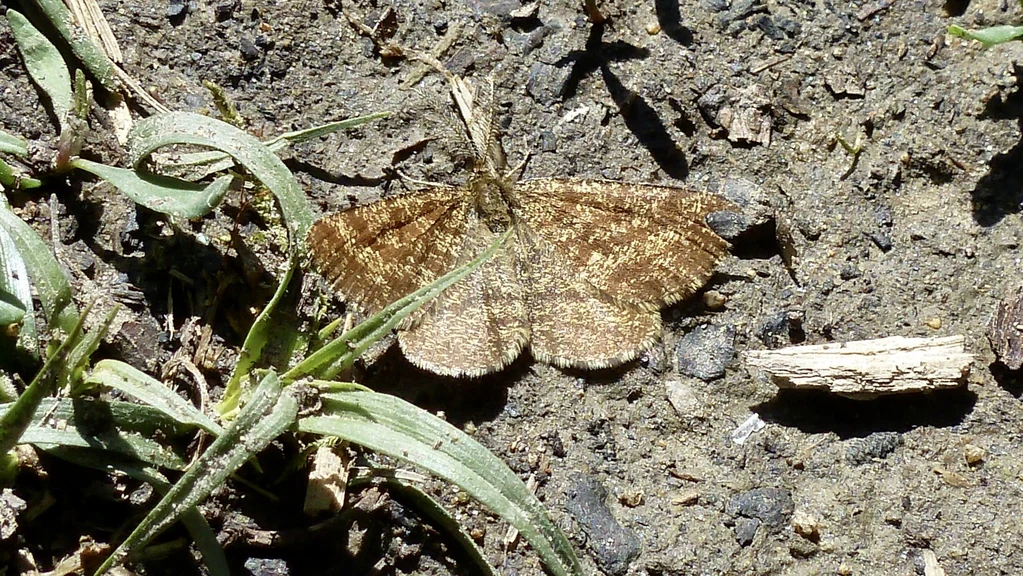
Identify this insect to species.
Ematurga atomaria
